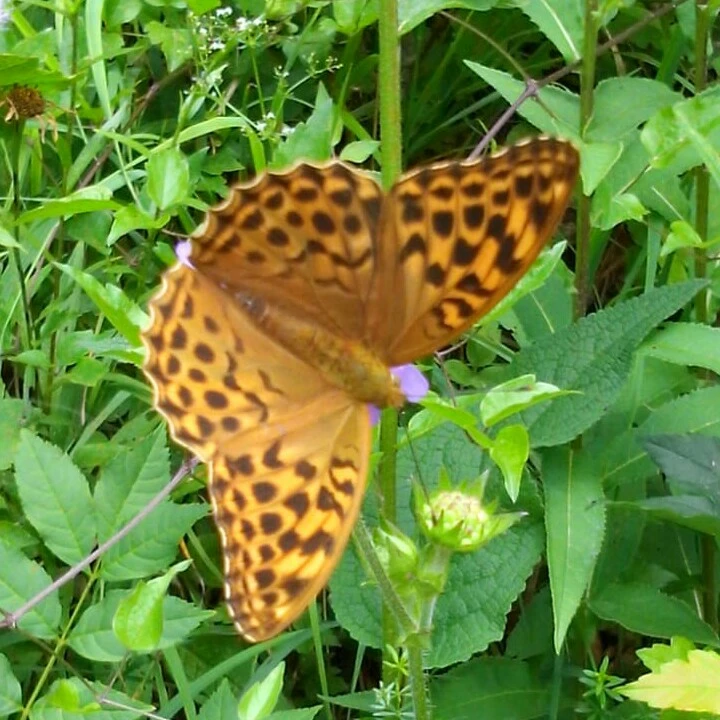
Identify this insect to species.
Argynnis paphia
